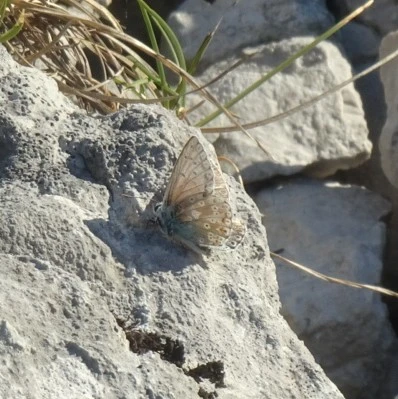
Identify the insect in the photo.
Lysandra coridon
